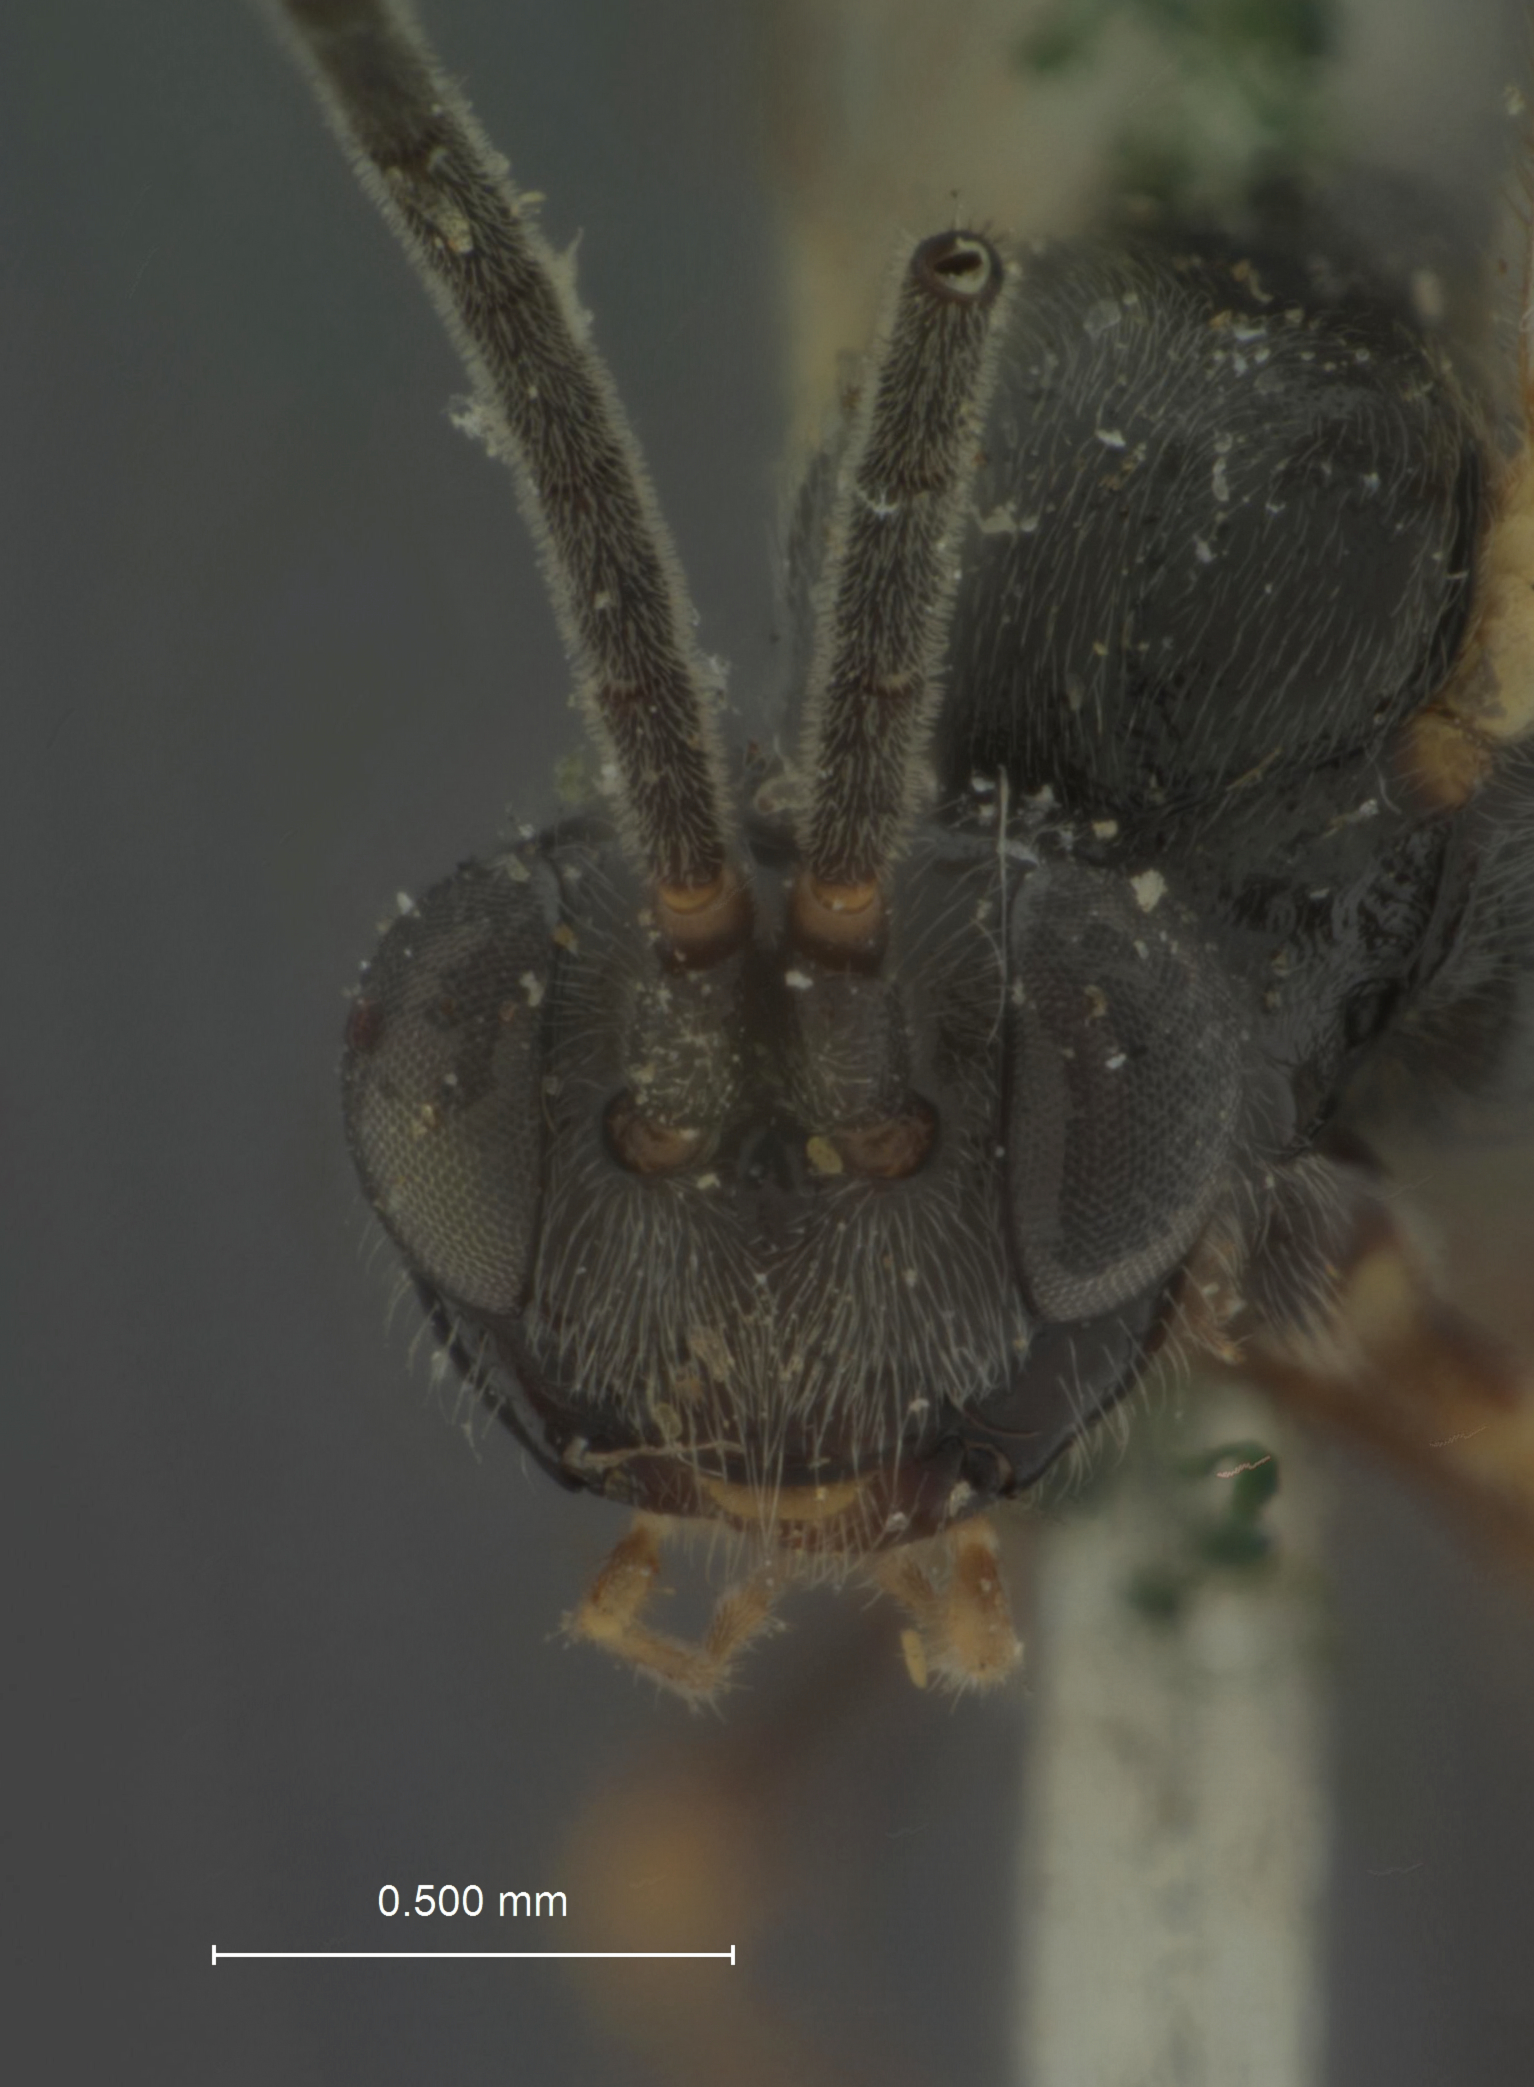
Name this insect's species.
Ilapinastes incertus
